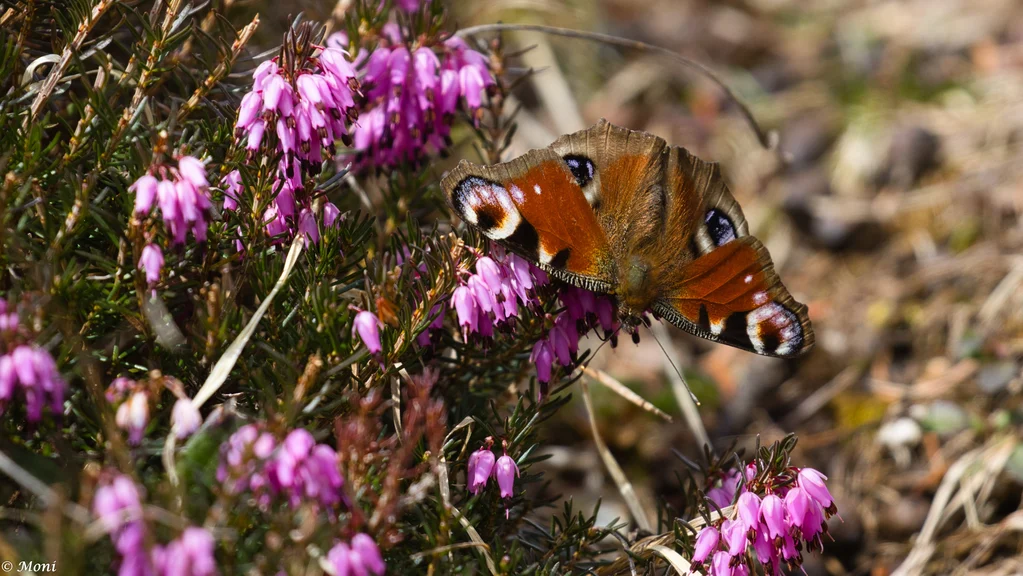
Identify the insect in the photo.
Aglais io
